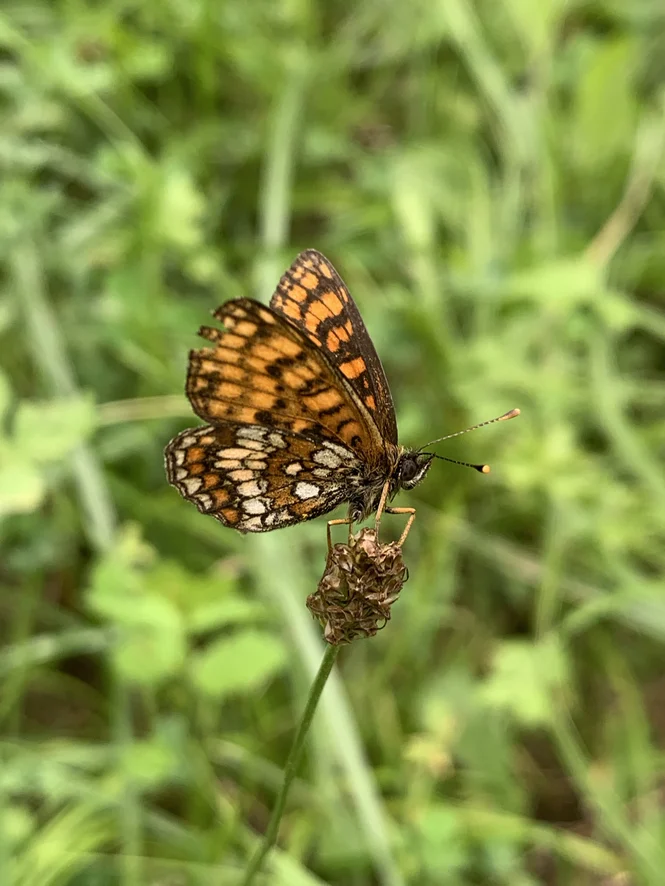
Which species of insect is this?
Melitaea athalia
